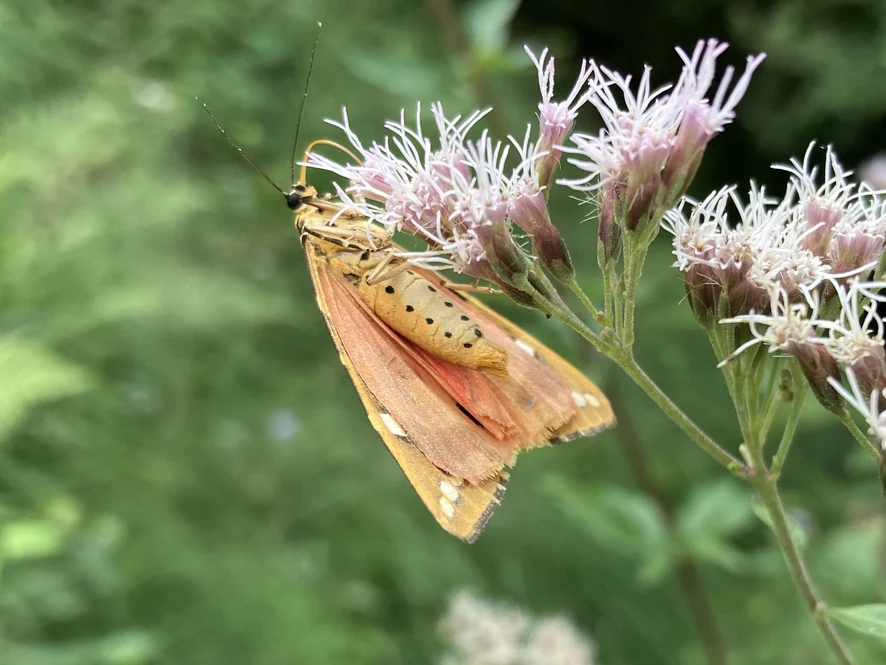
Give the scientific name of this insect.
Euplagia quadripunctaria
